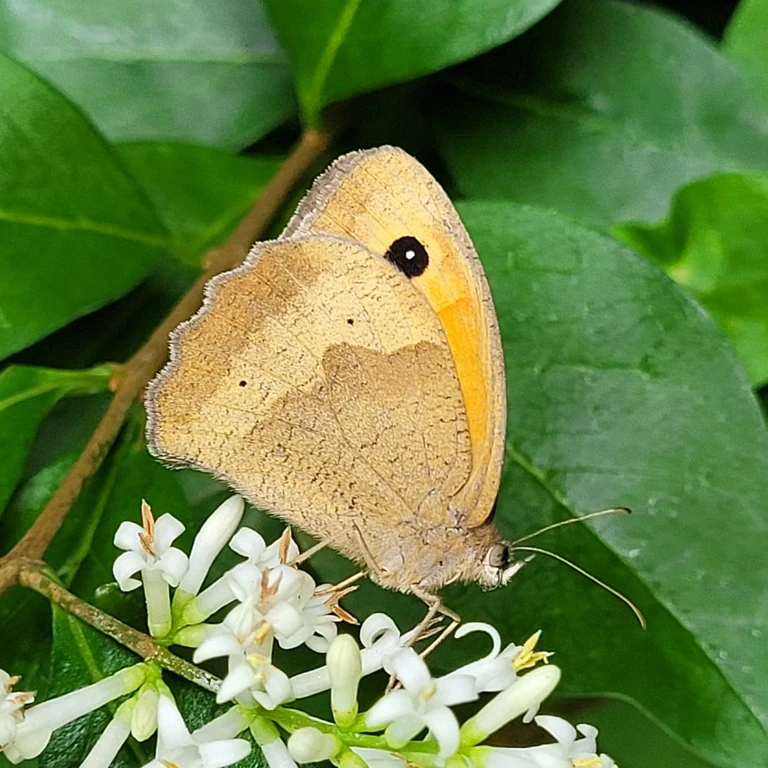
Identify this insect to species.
Maniola jurtina
